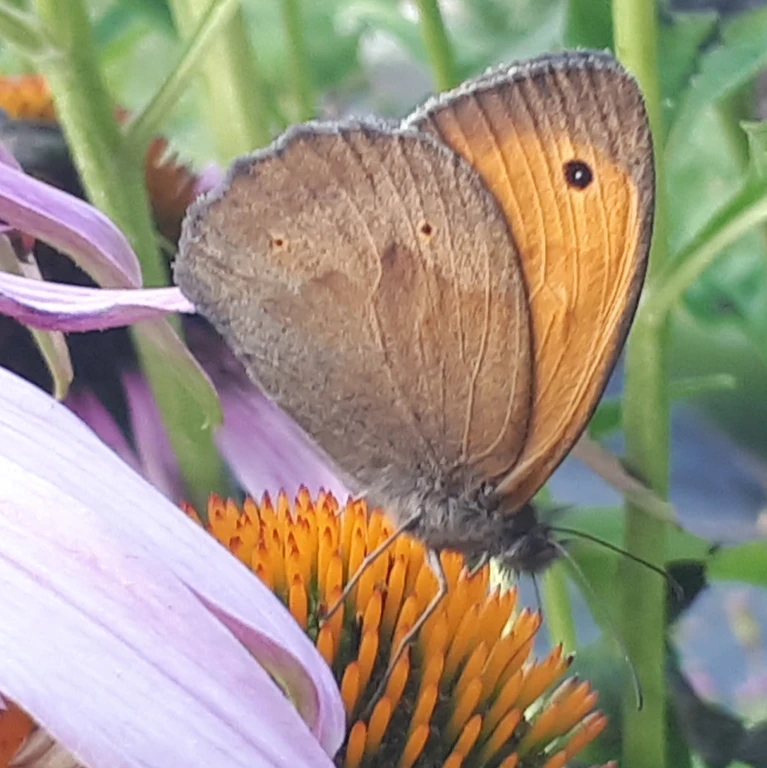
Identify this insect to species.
Maniola jurtina
